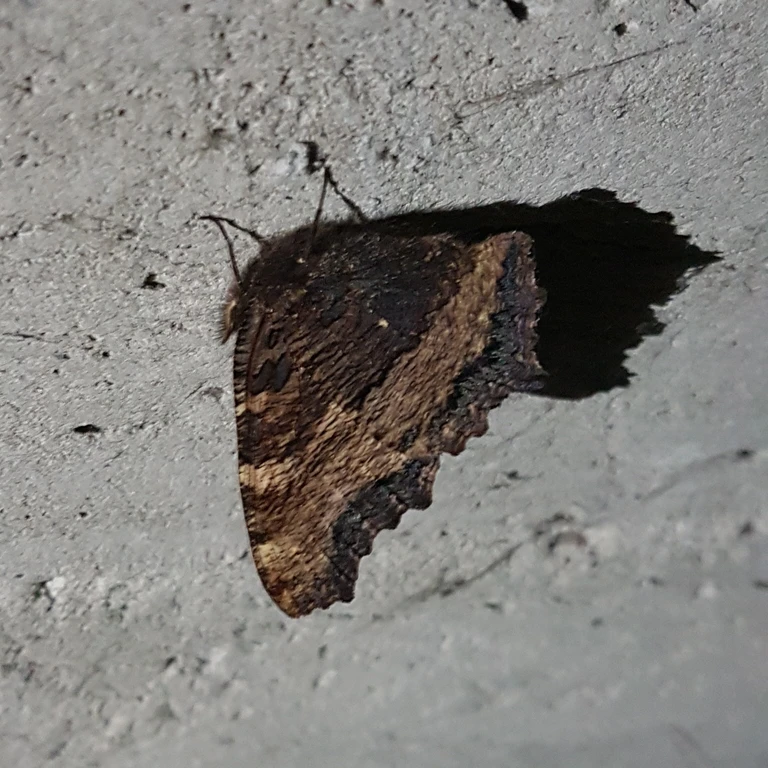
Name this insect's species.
Nymphalis polychloros
